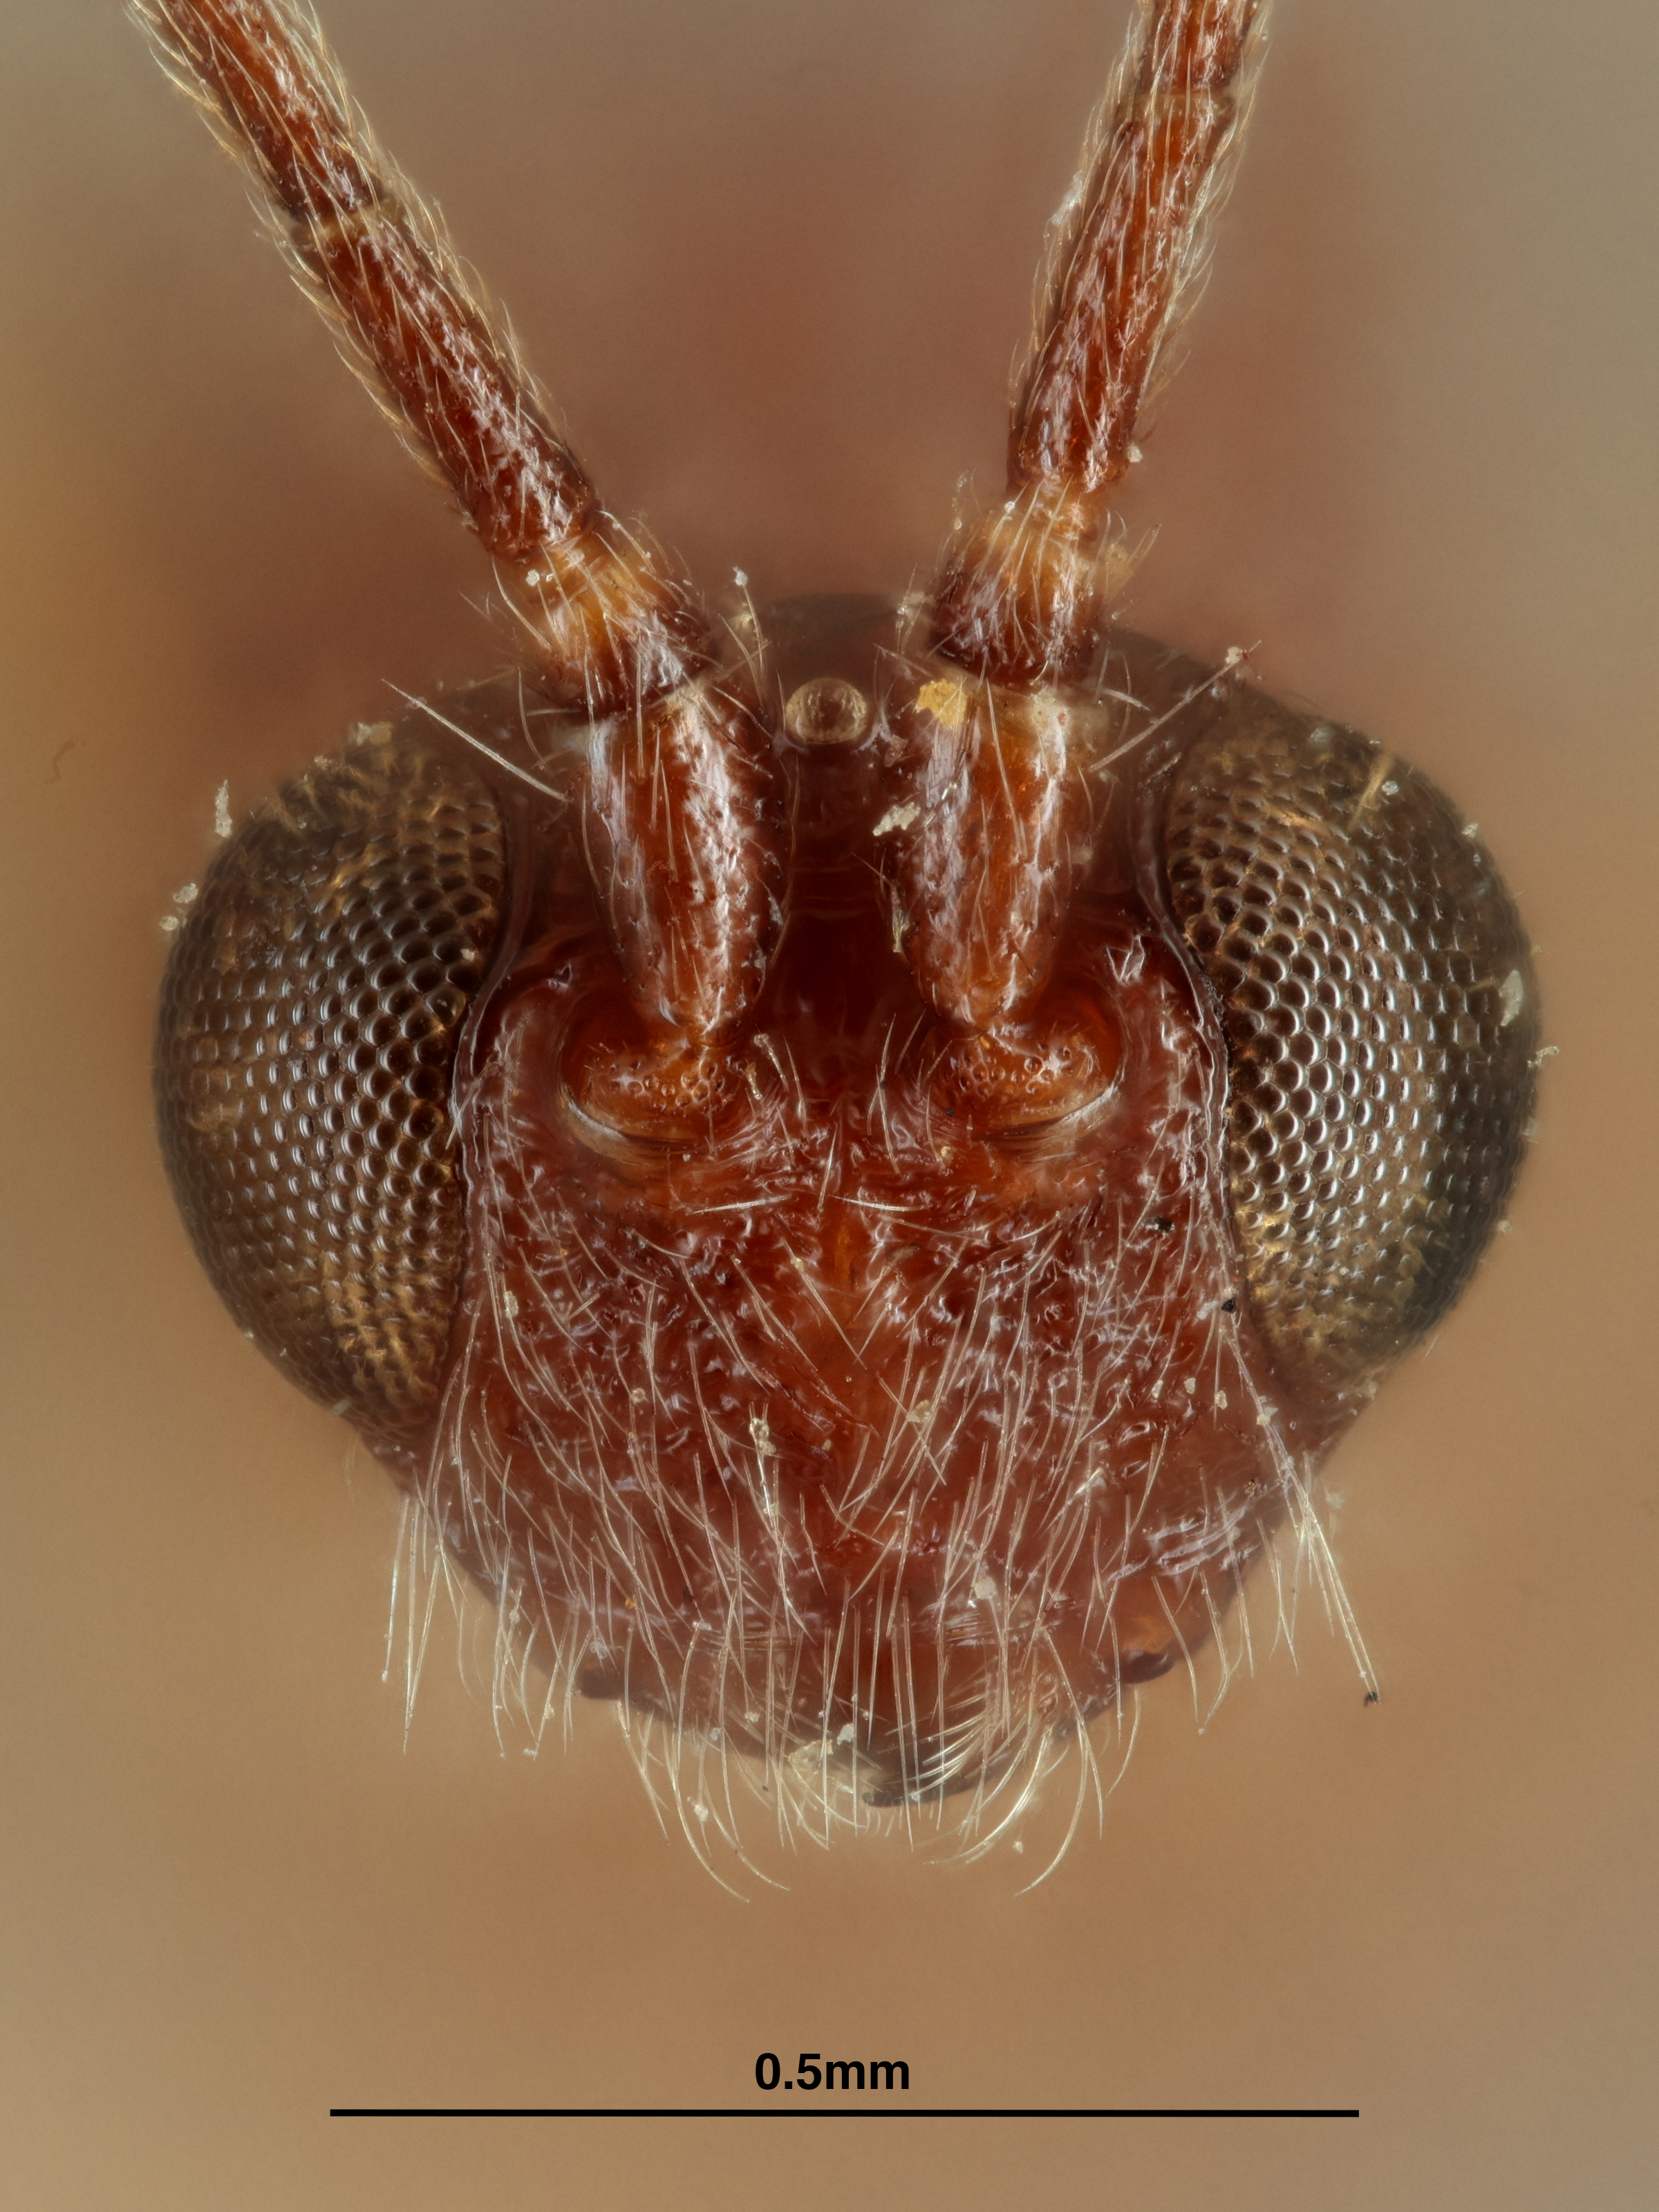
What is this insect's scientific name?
Rhyssalus ashmeadii
